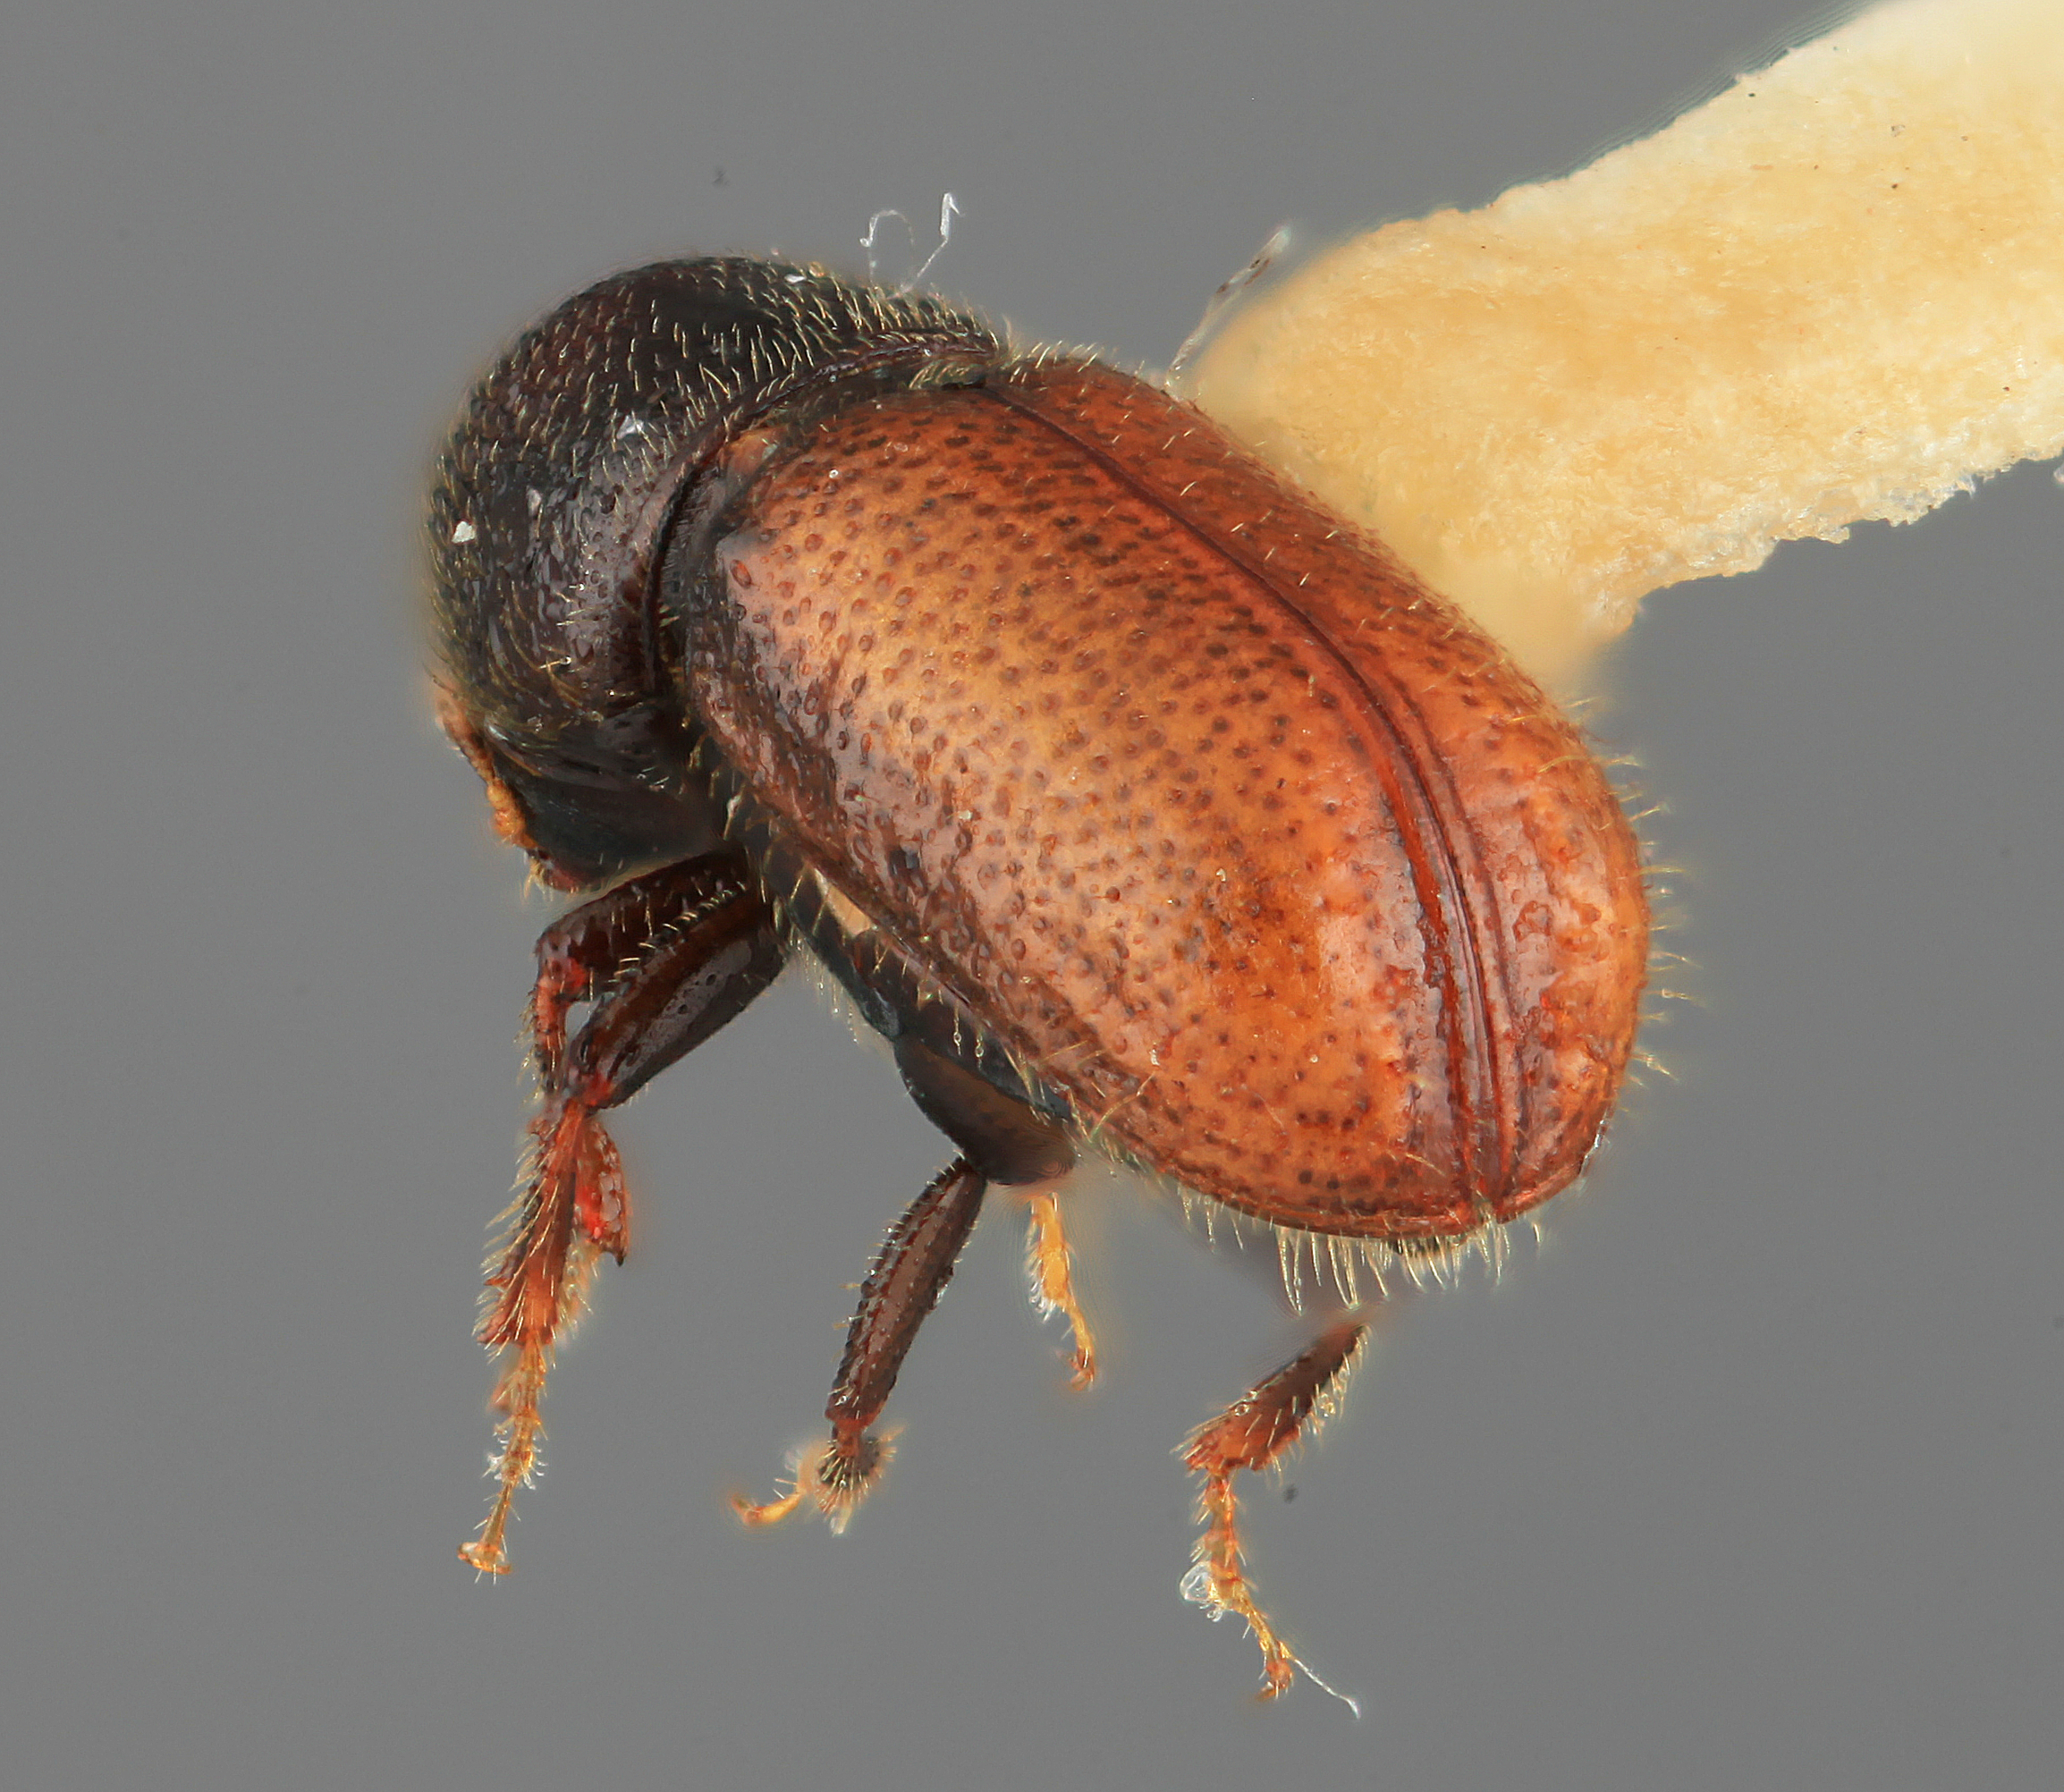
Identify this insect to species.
Pityophthorus levis
